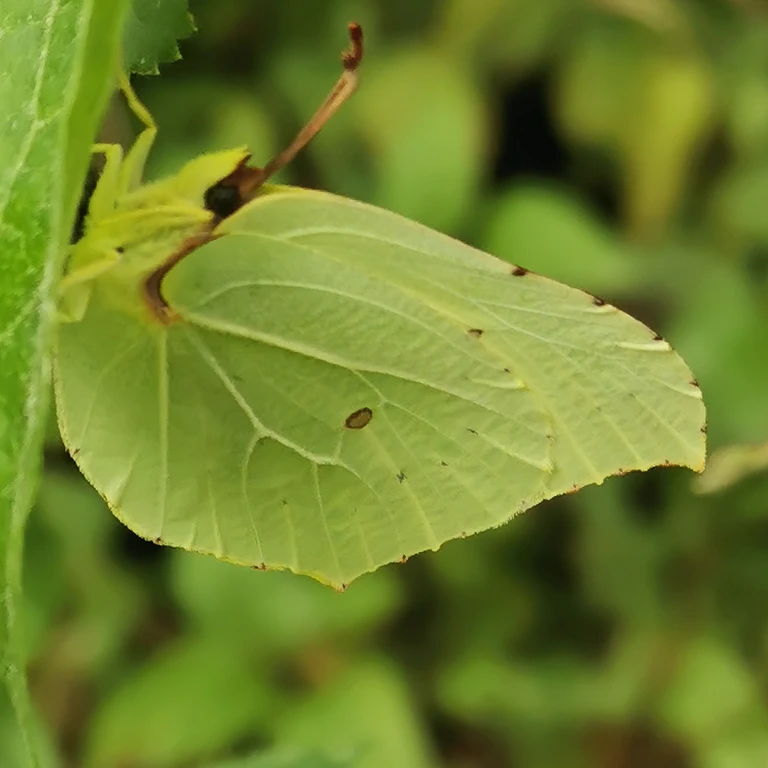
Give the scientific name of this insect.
Gonepteryx rhamni
